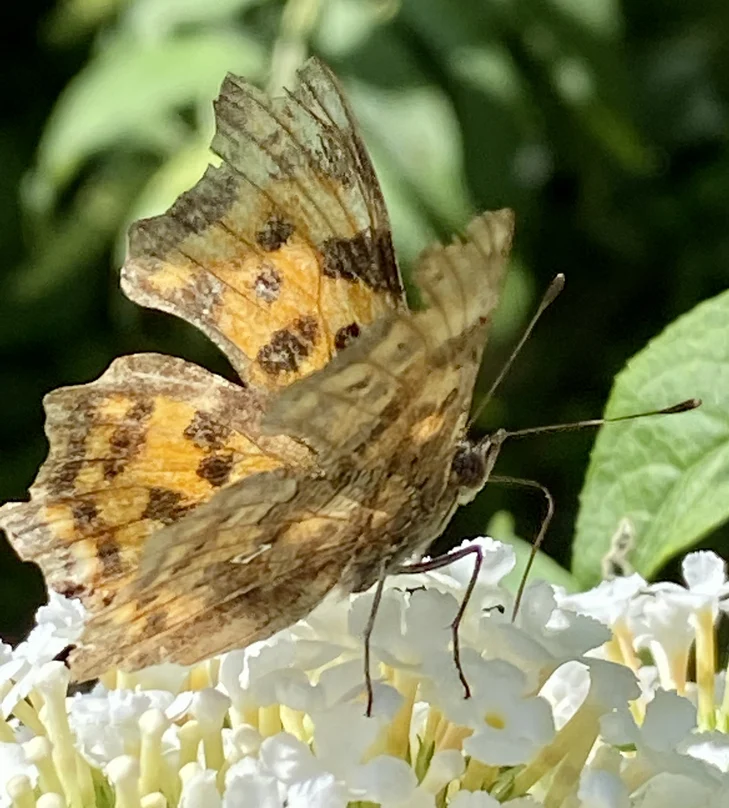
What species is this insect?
Polygonia c-album
